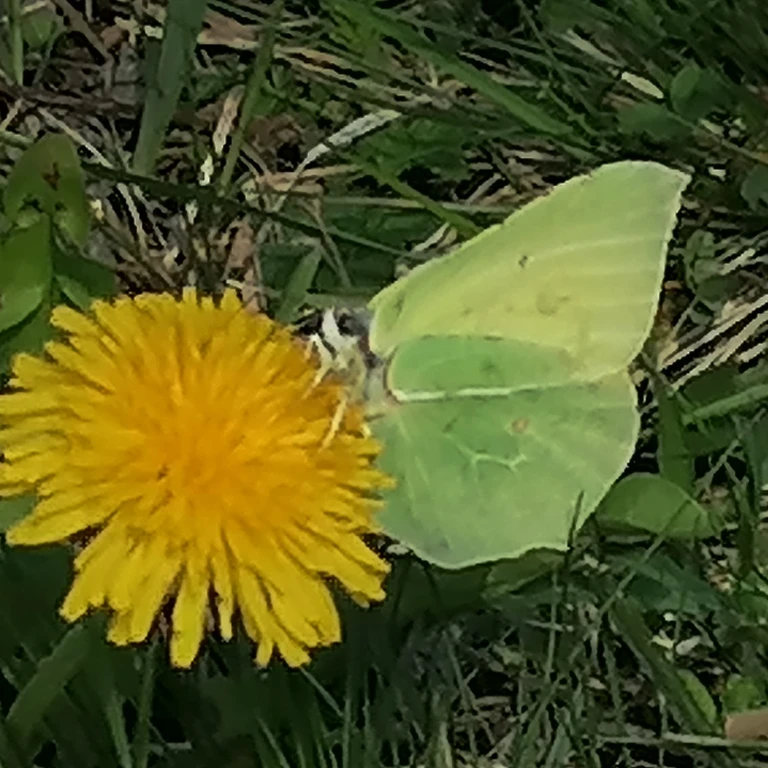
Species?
Gonepteryx rhamni
